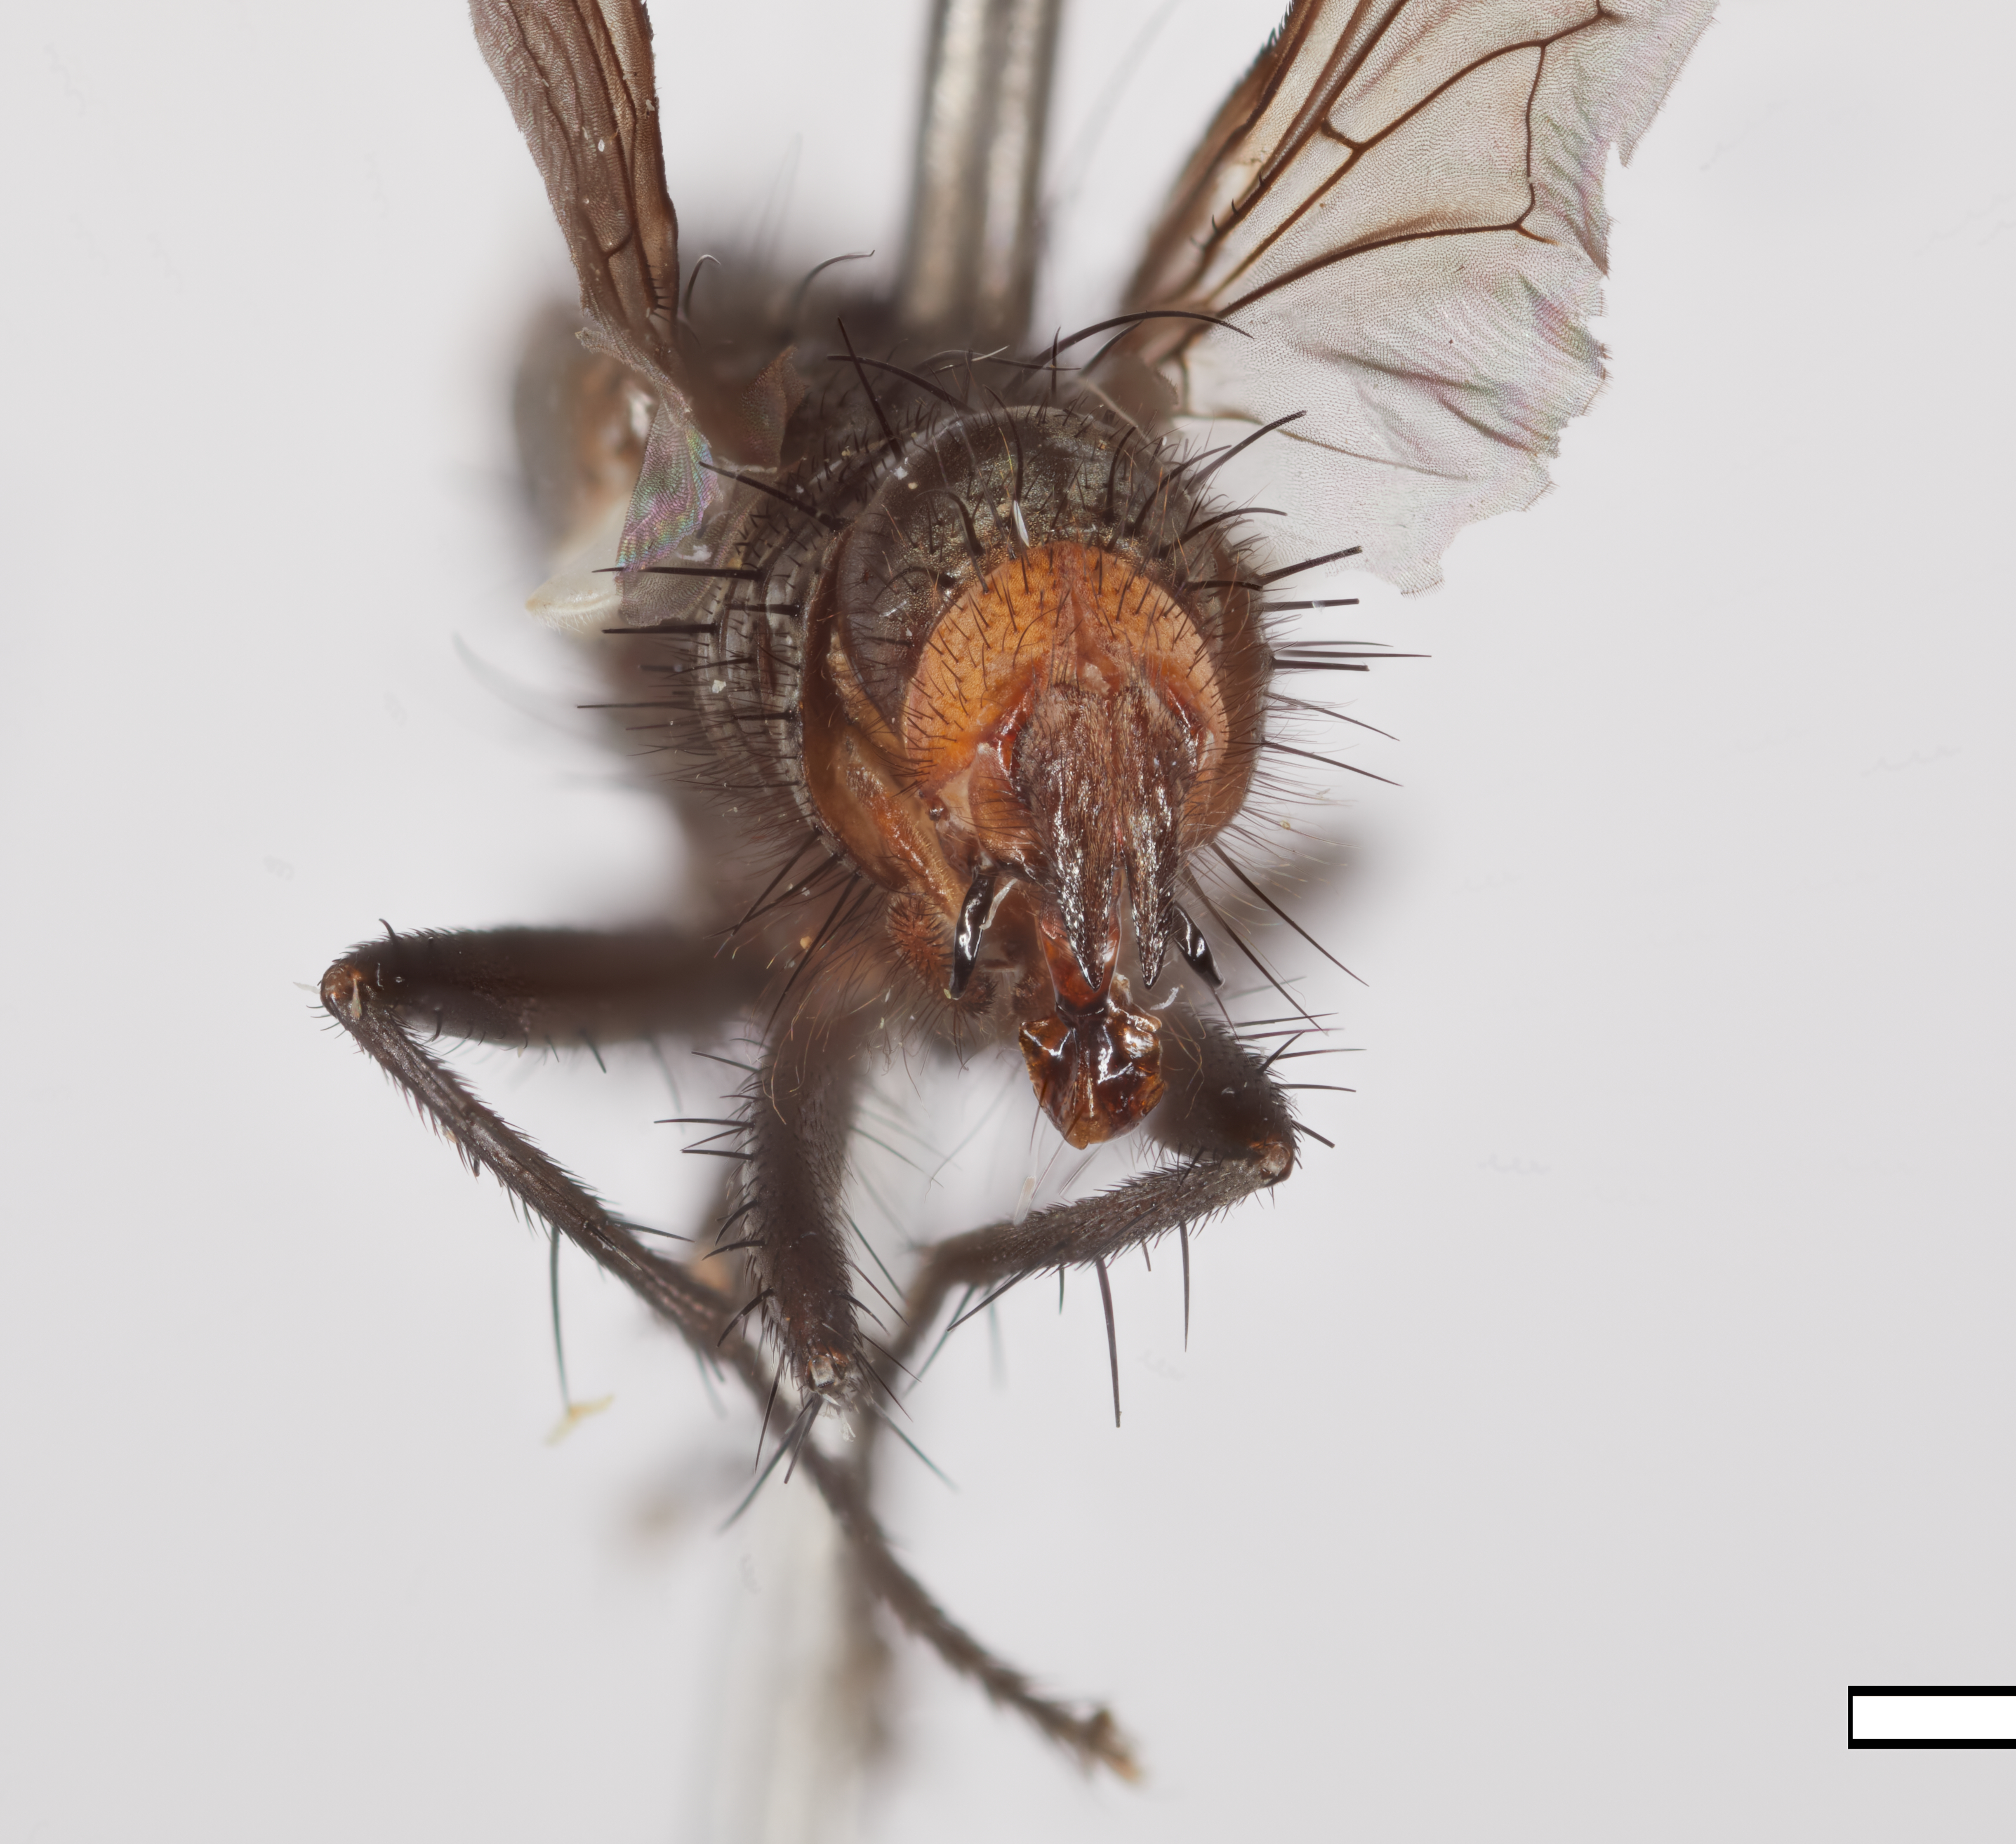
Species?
Microcerella adelphe
